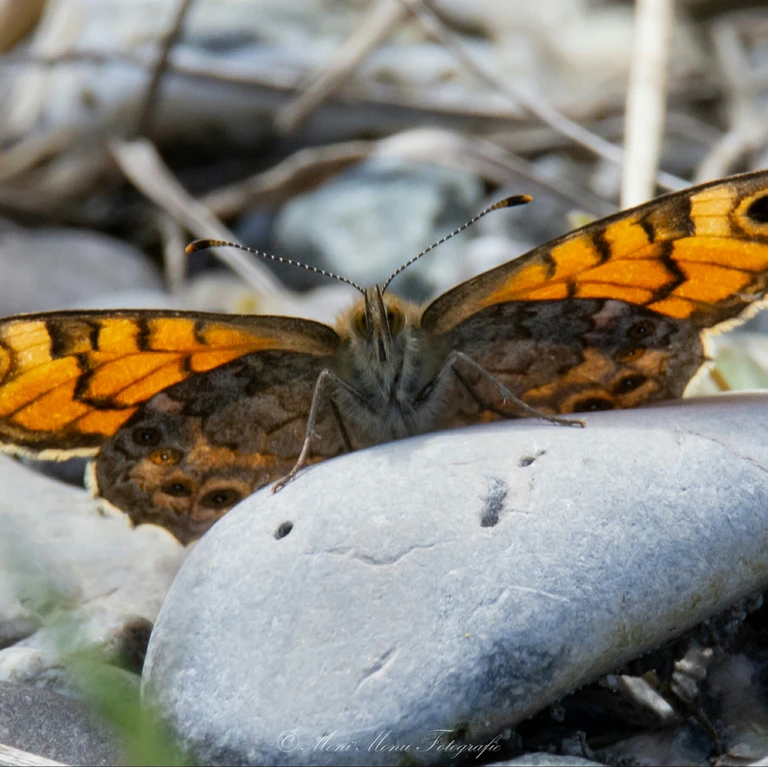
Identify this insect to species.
Lasiommata megera (also Pararge megera)
